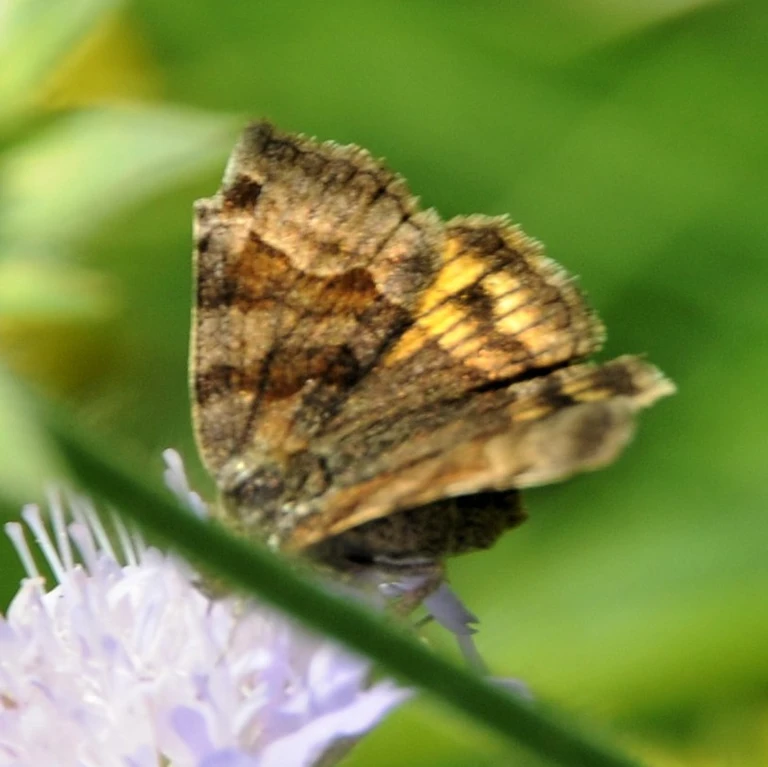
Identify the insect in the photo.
Euclidia glyphica
